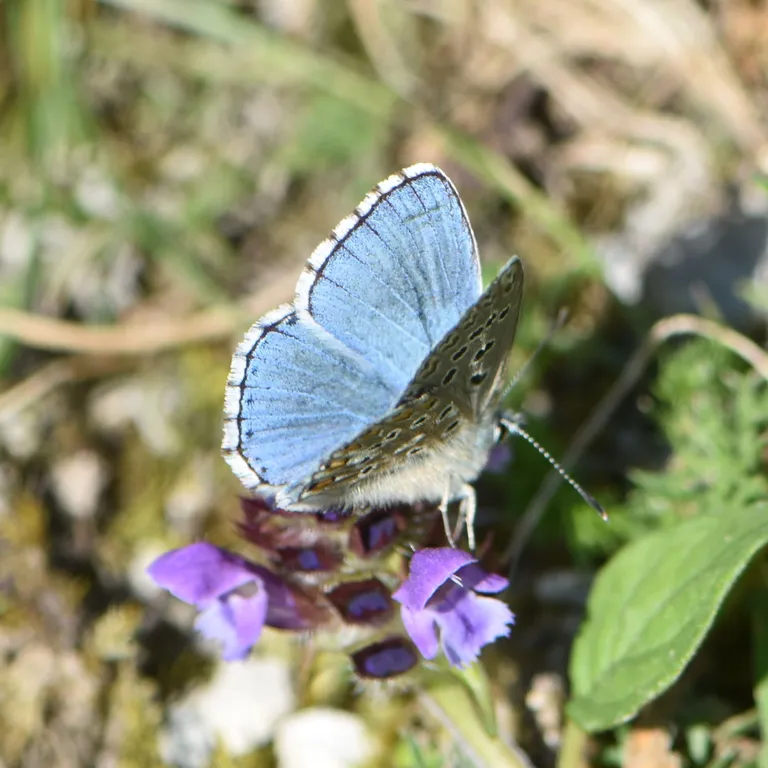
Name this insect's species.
Lysandra bellargus
